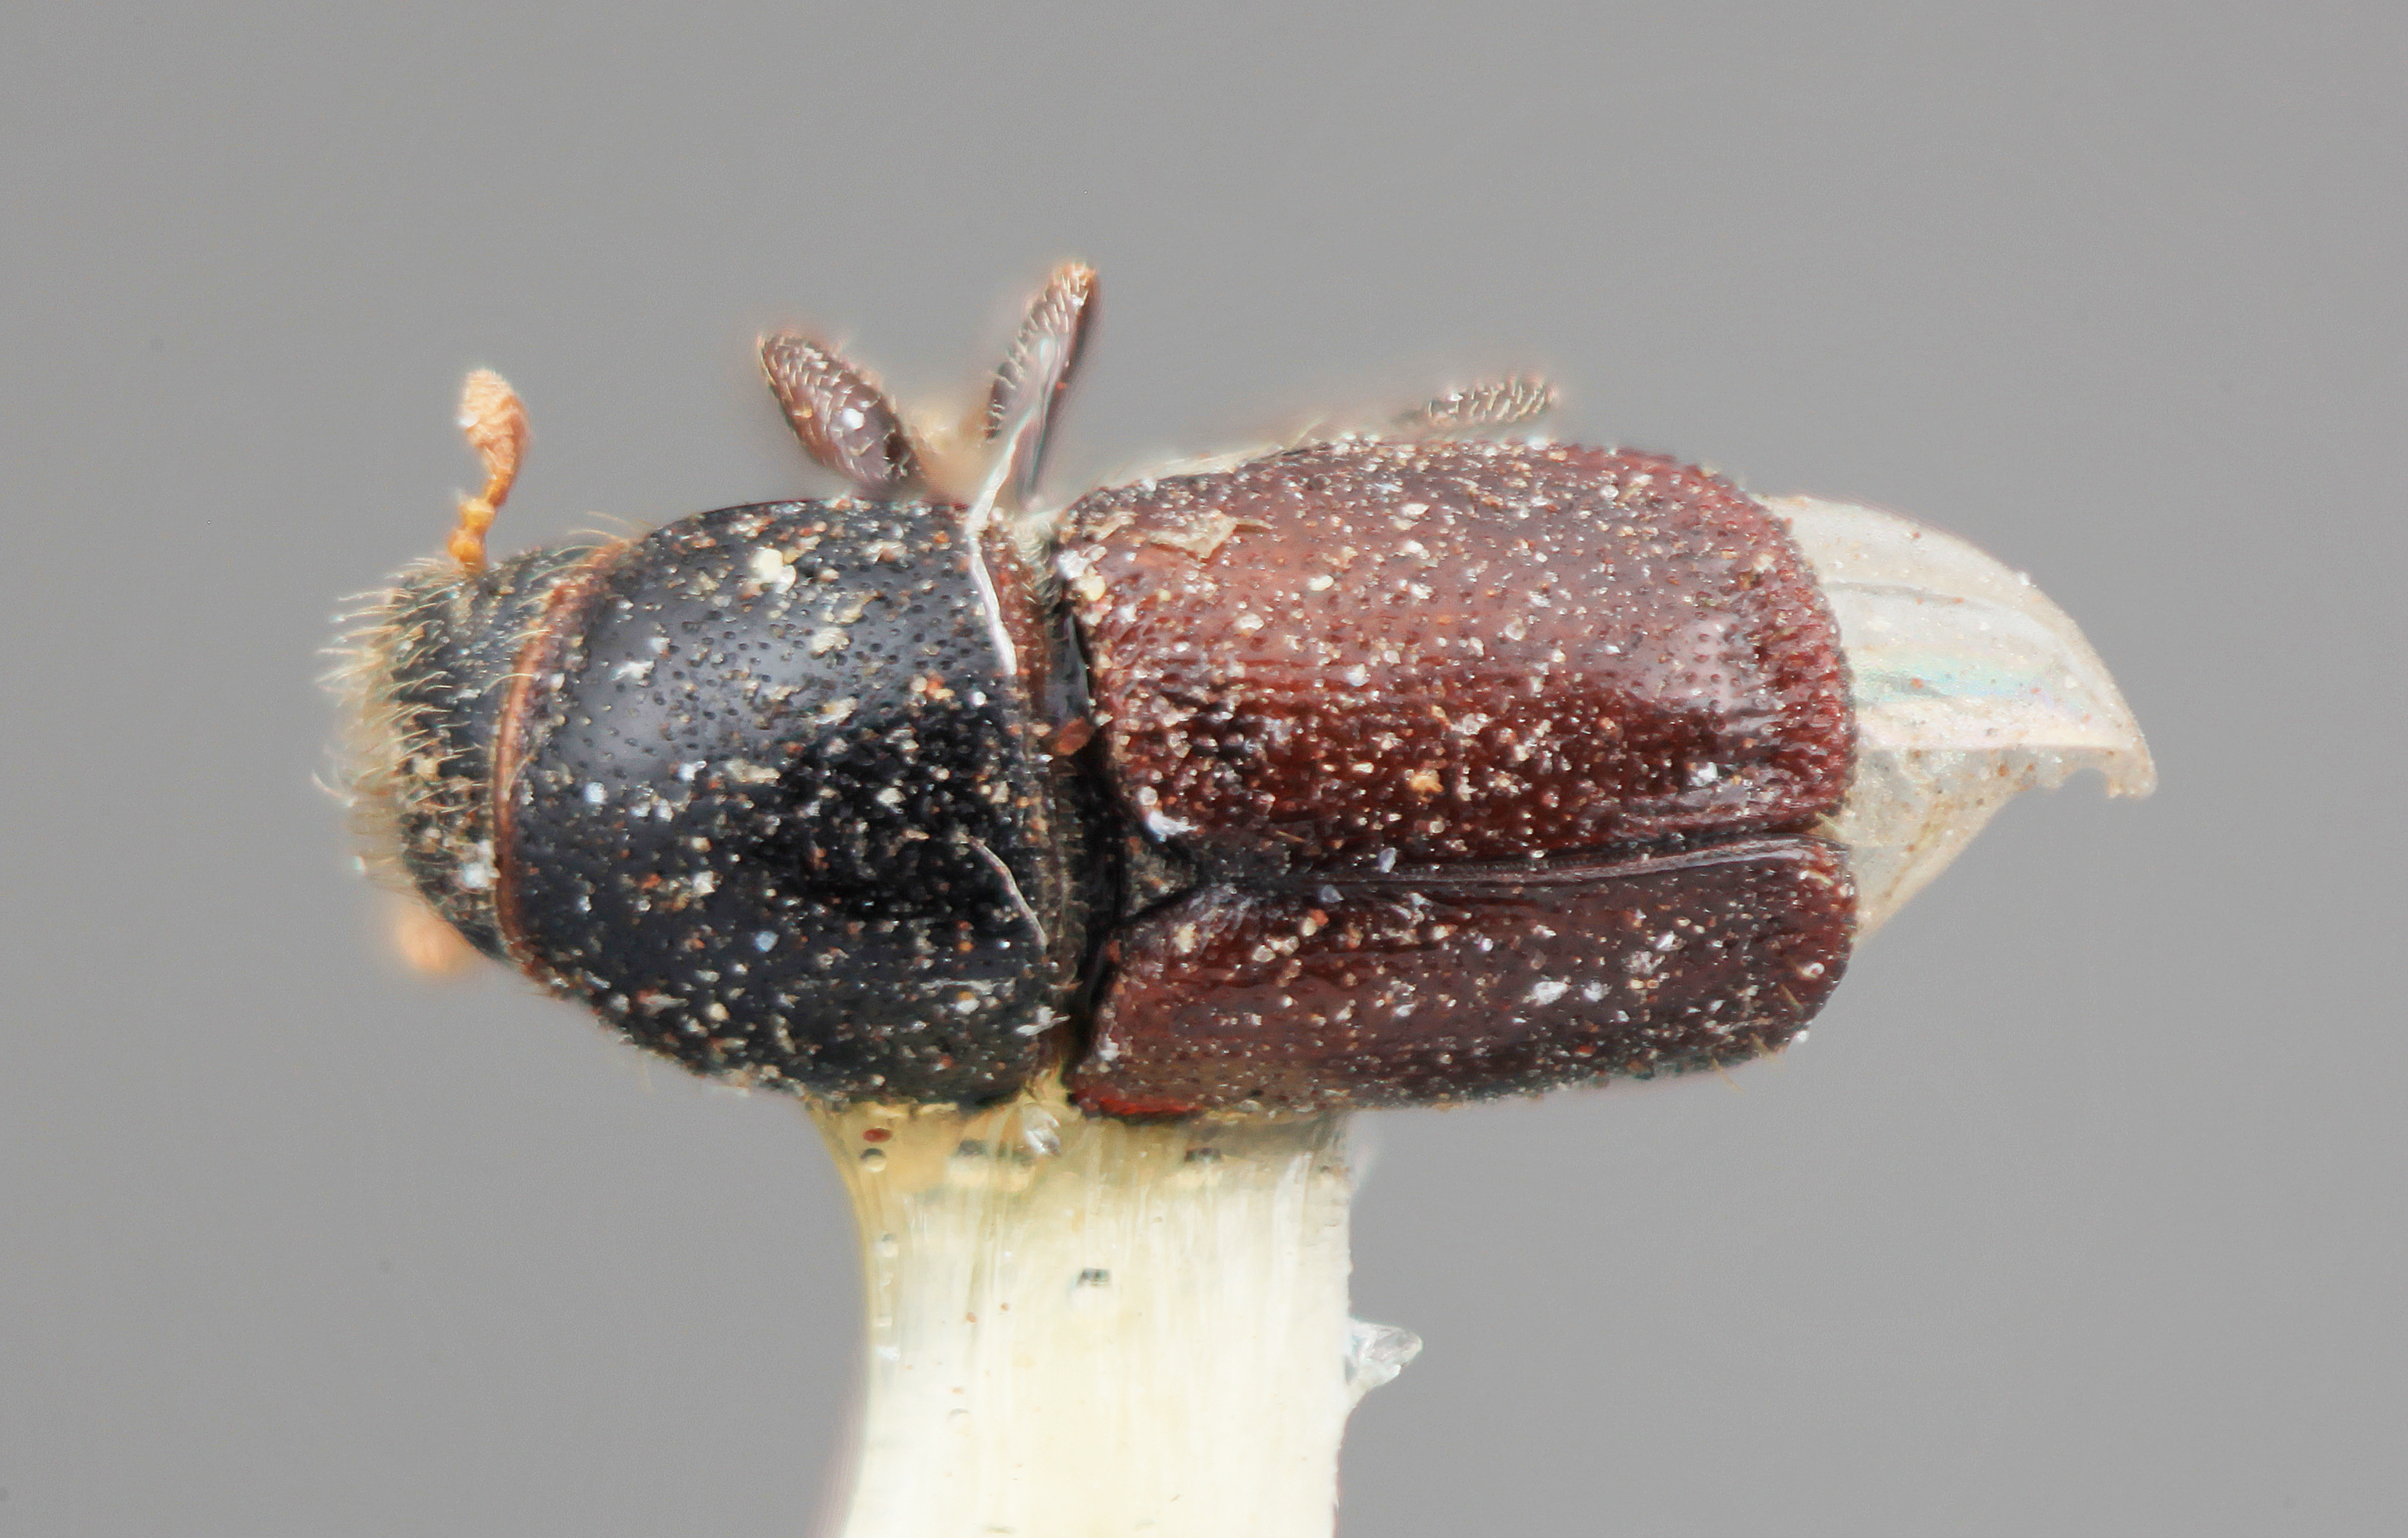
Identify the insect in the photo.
Scolytus obelus
